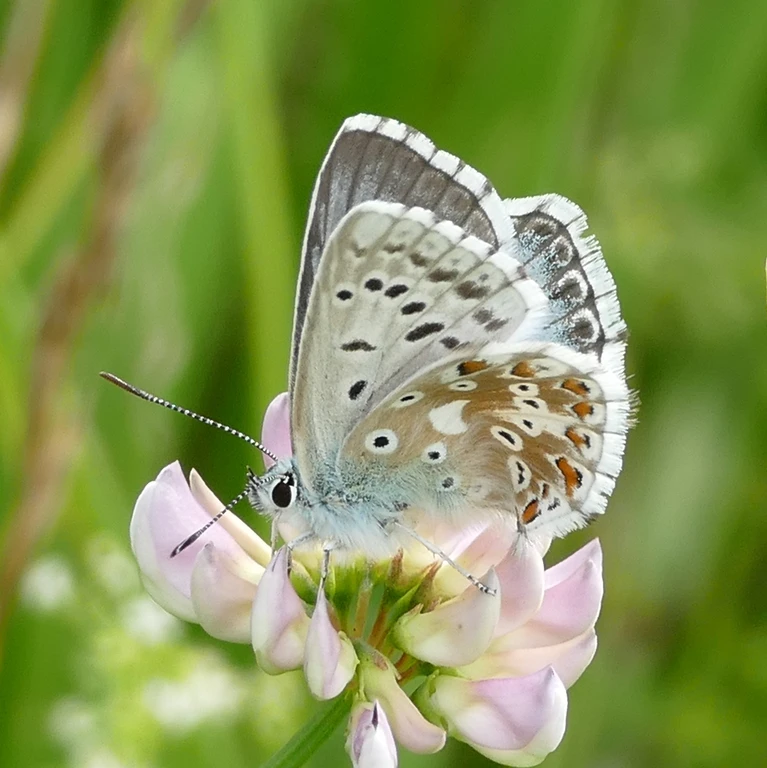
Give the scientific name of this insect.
Lysandra coridon
